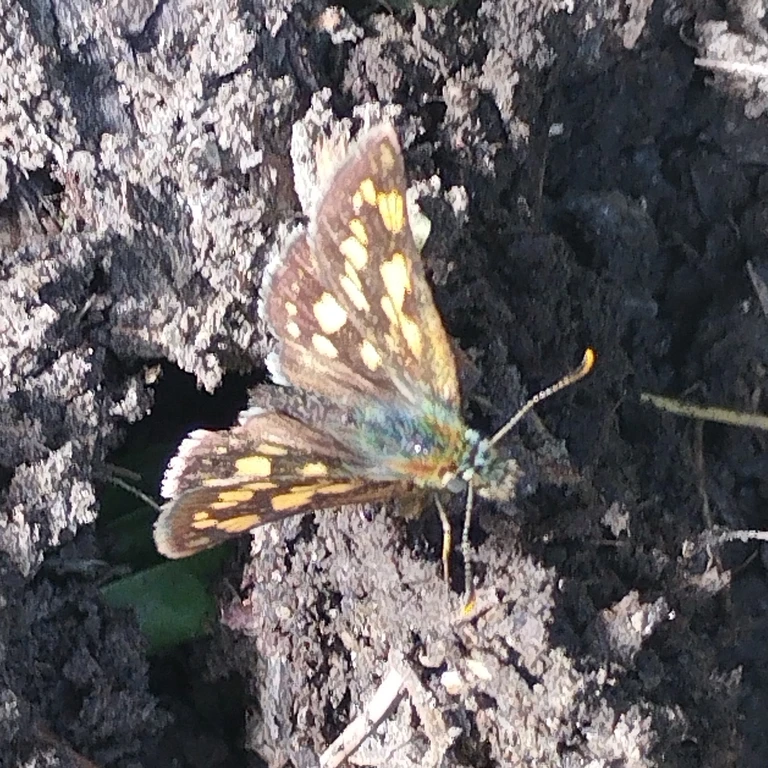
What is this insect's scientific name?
Carterocephalus palaemon
